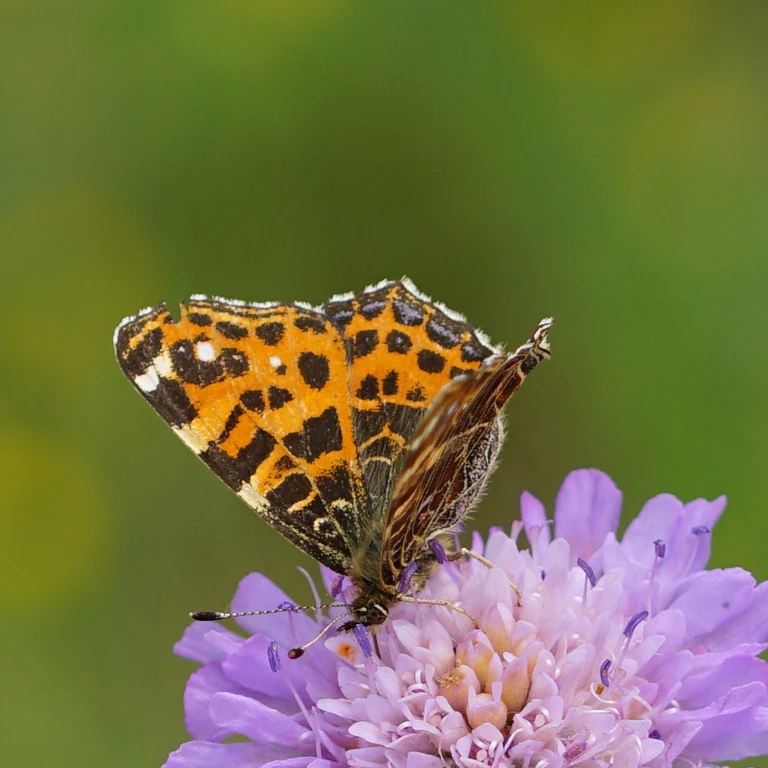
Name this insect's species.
Araschnia levana
